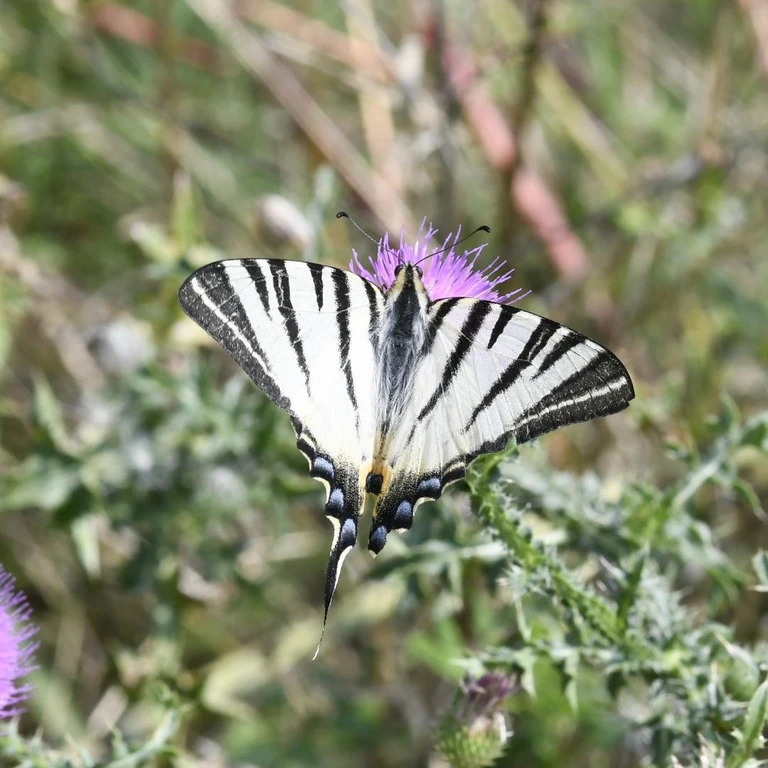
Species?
Iphiclides podalirius
